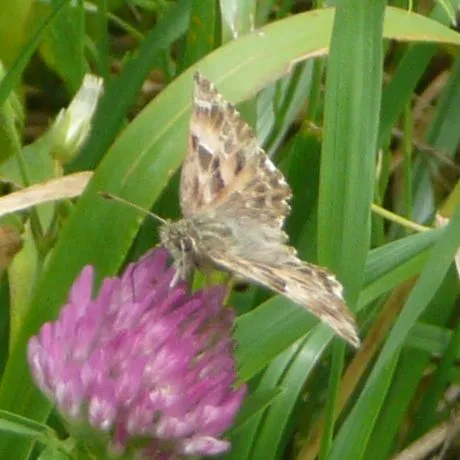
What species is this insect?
Carcharodus alceae
